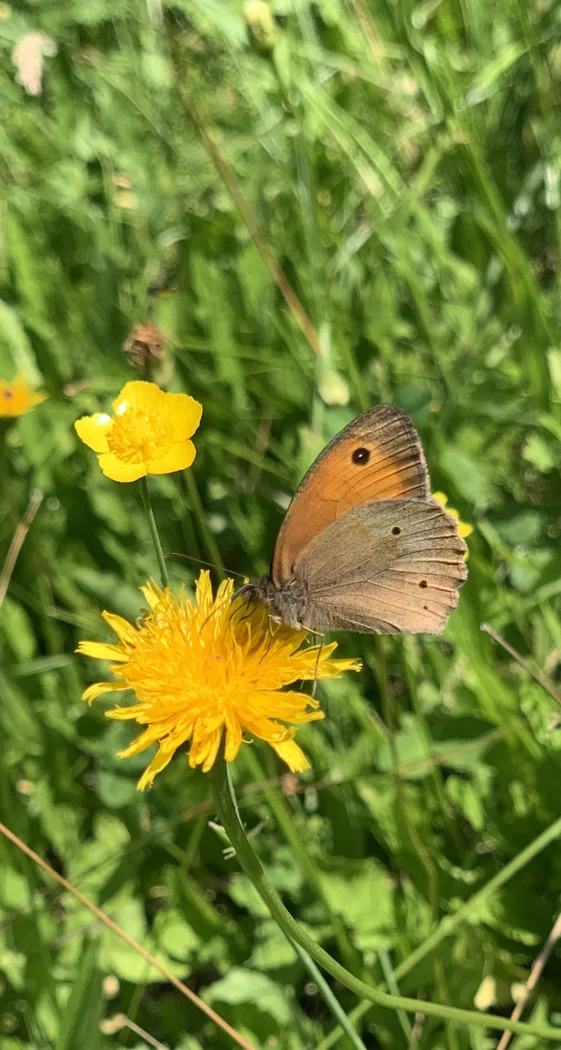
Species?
Maniola jurtina
